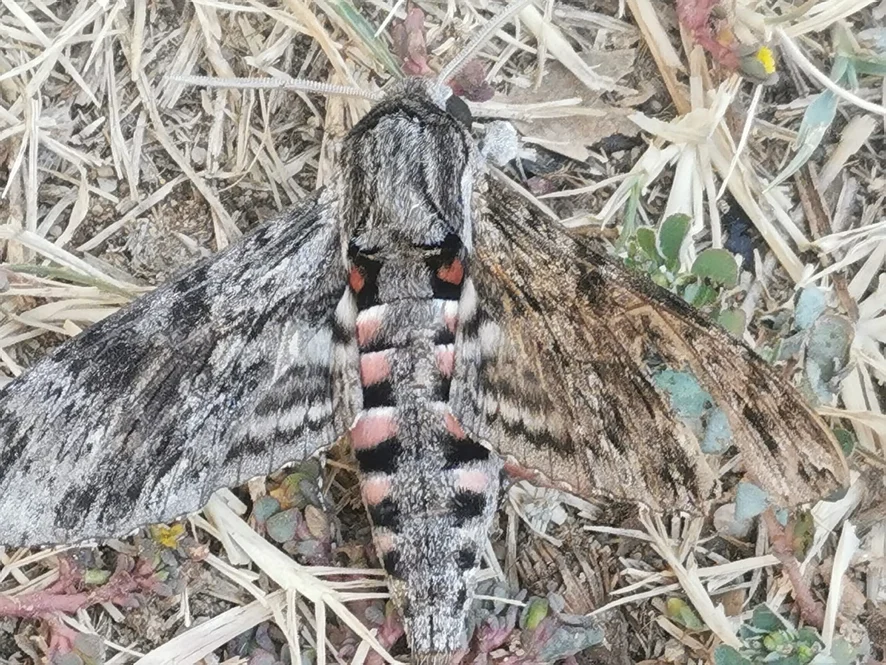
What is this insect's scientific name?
Agrius convolvuli
